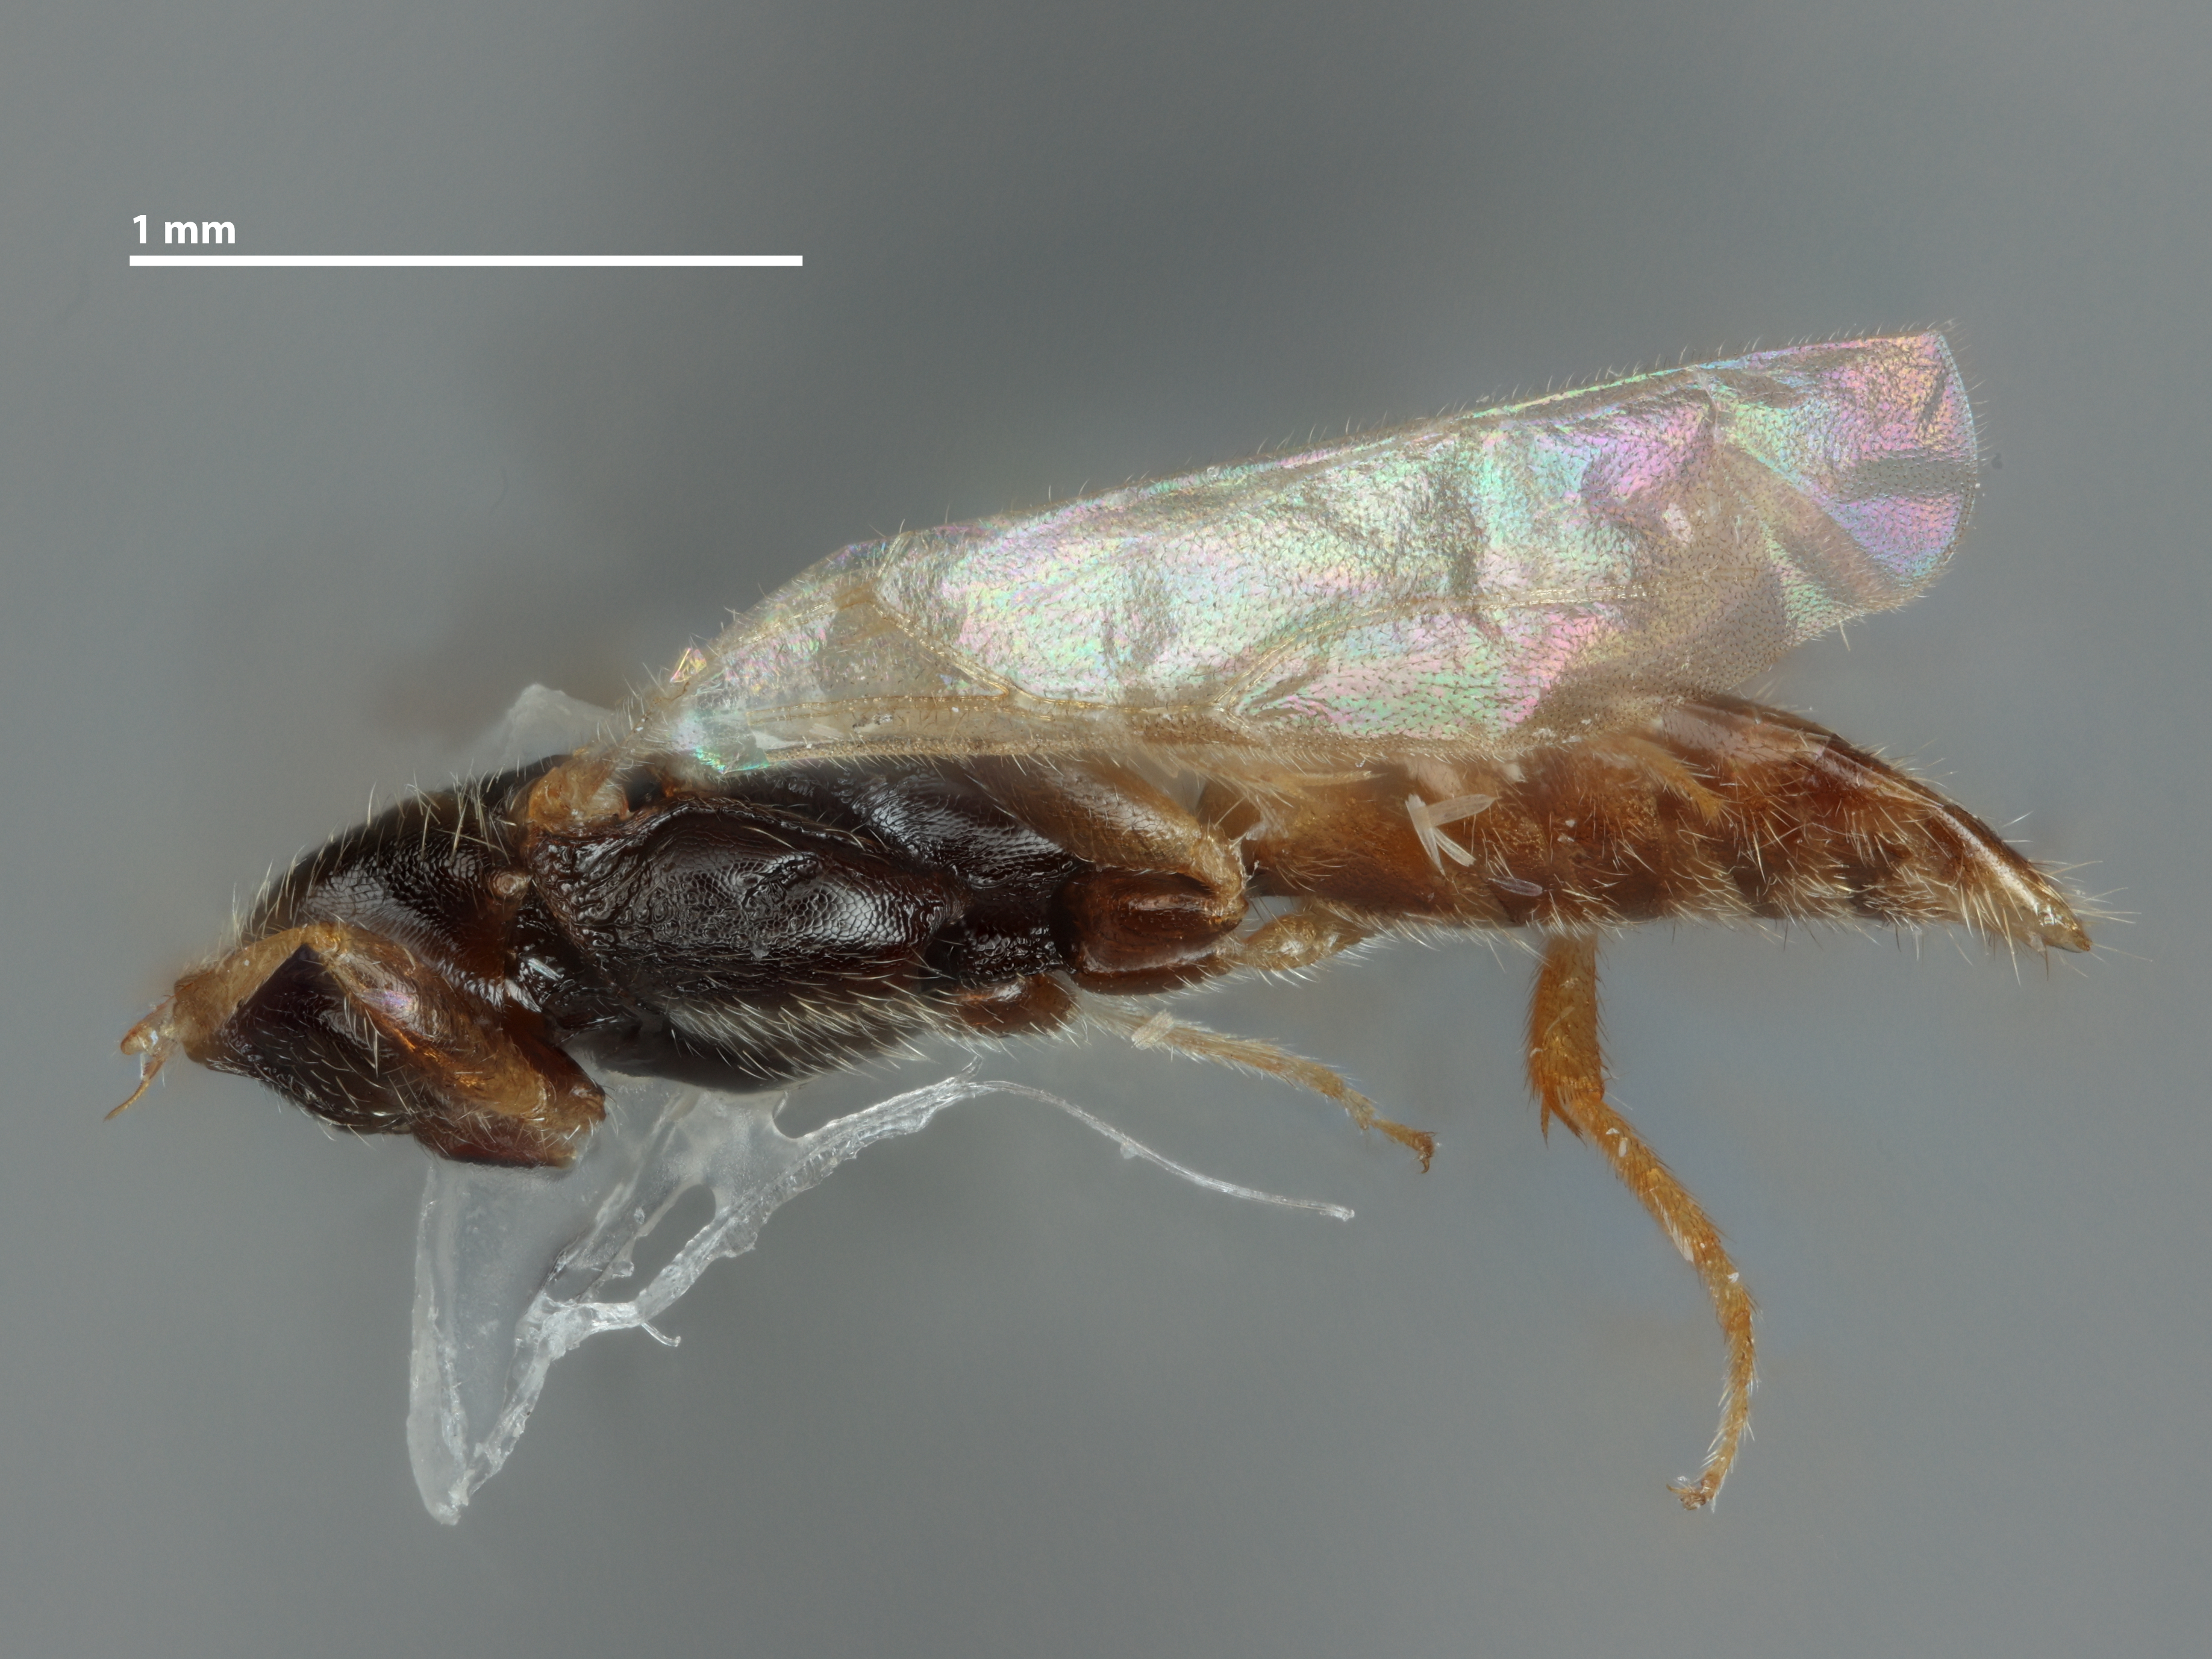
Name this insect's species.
Pseudisobrachium emargintum
